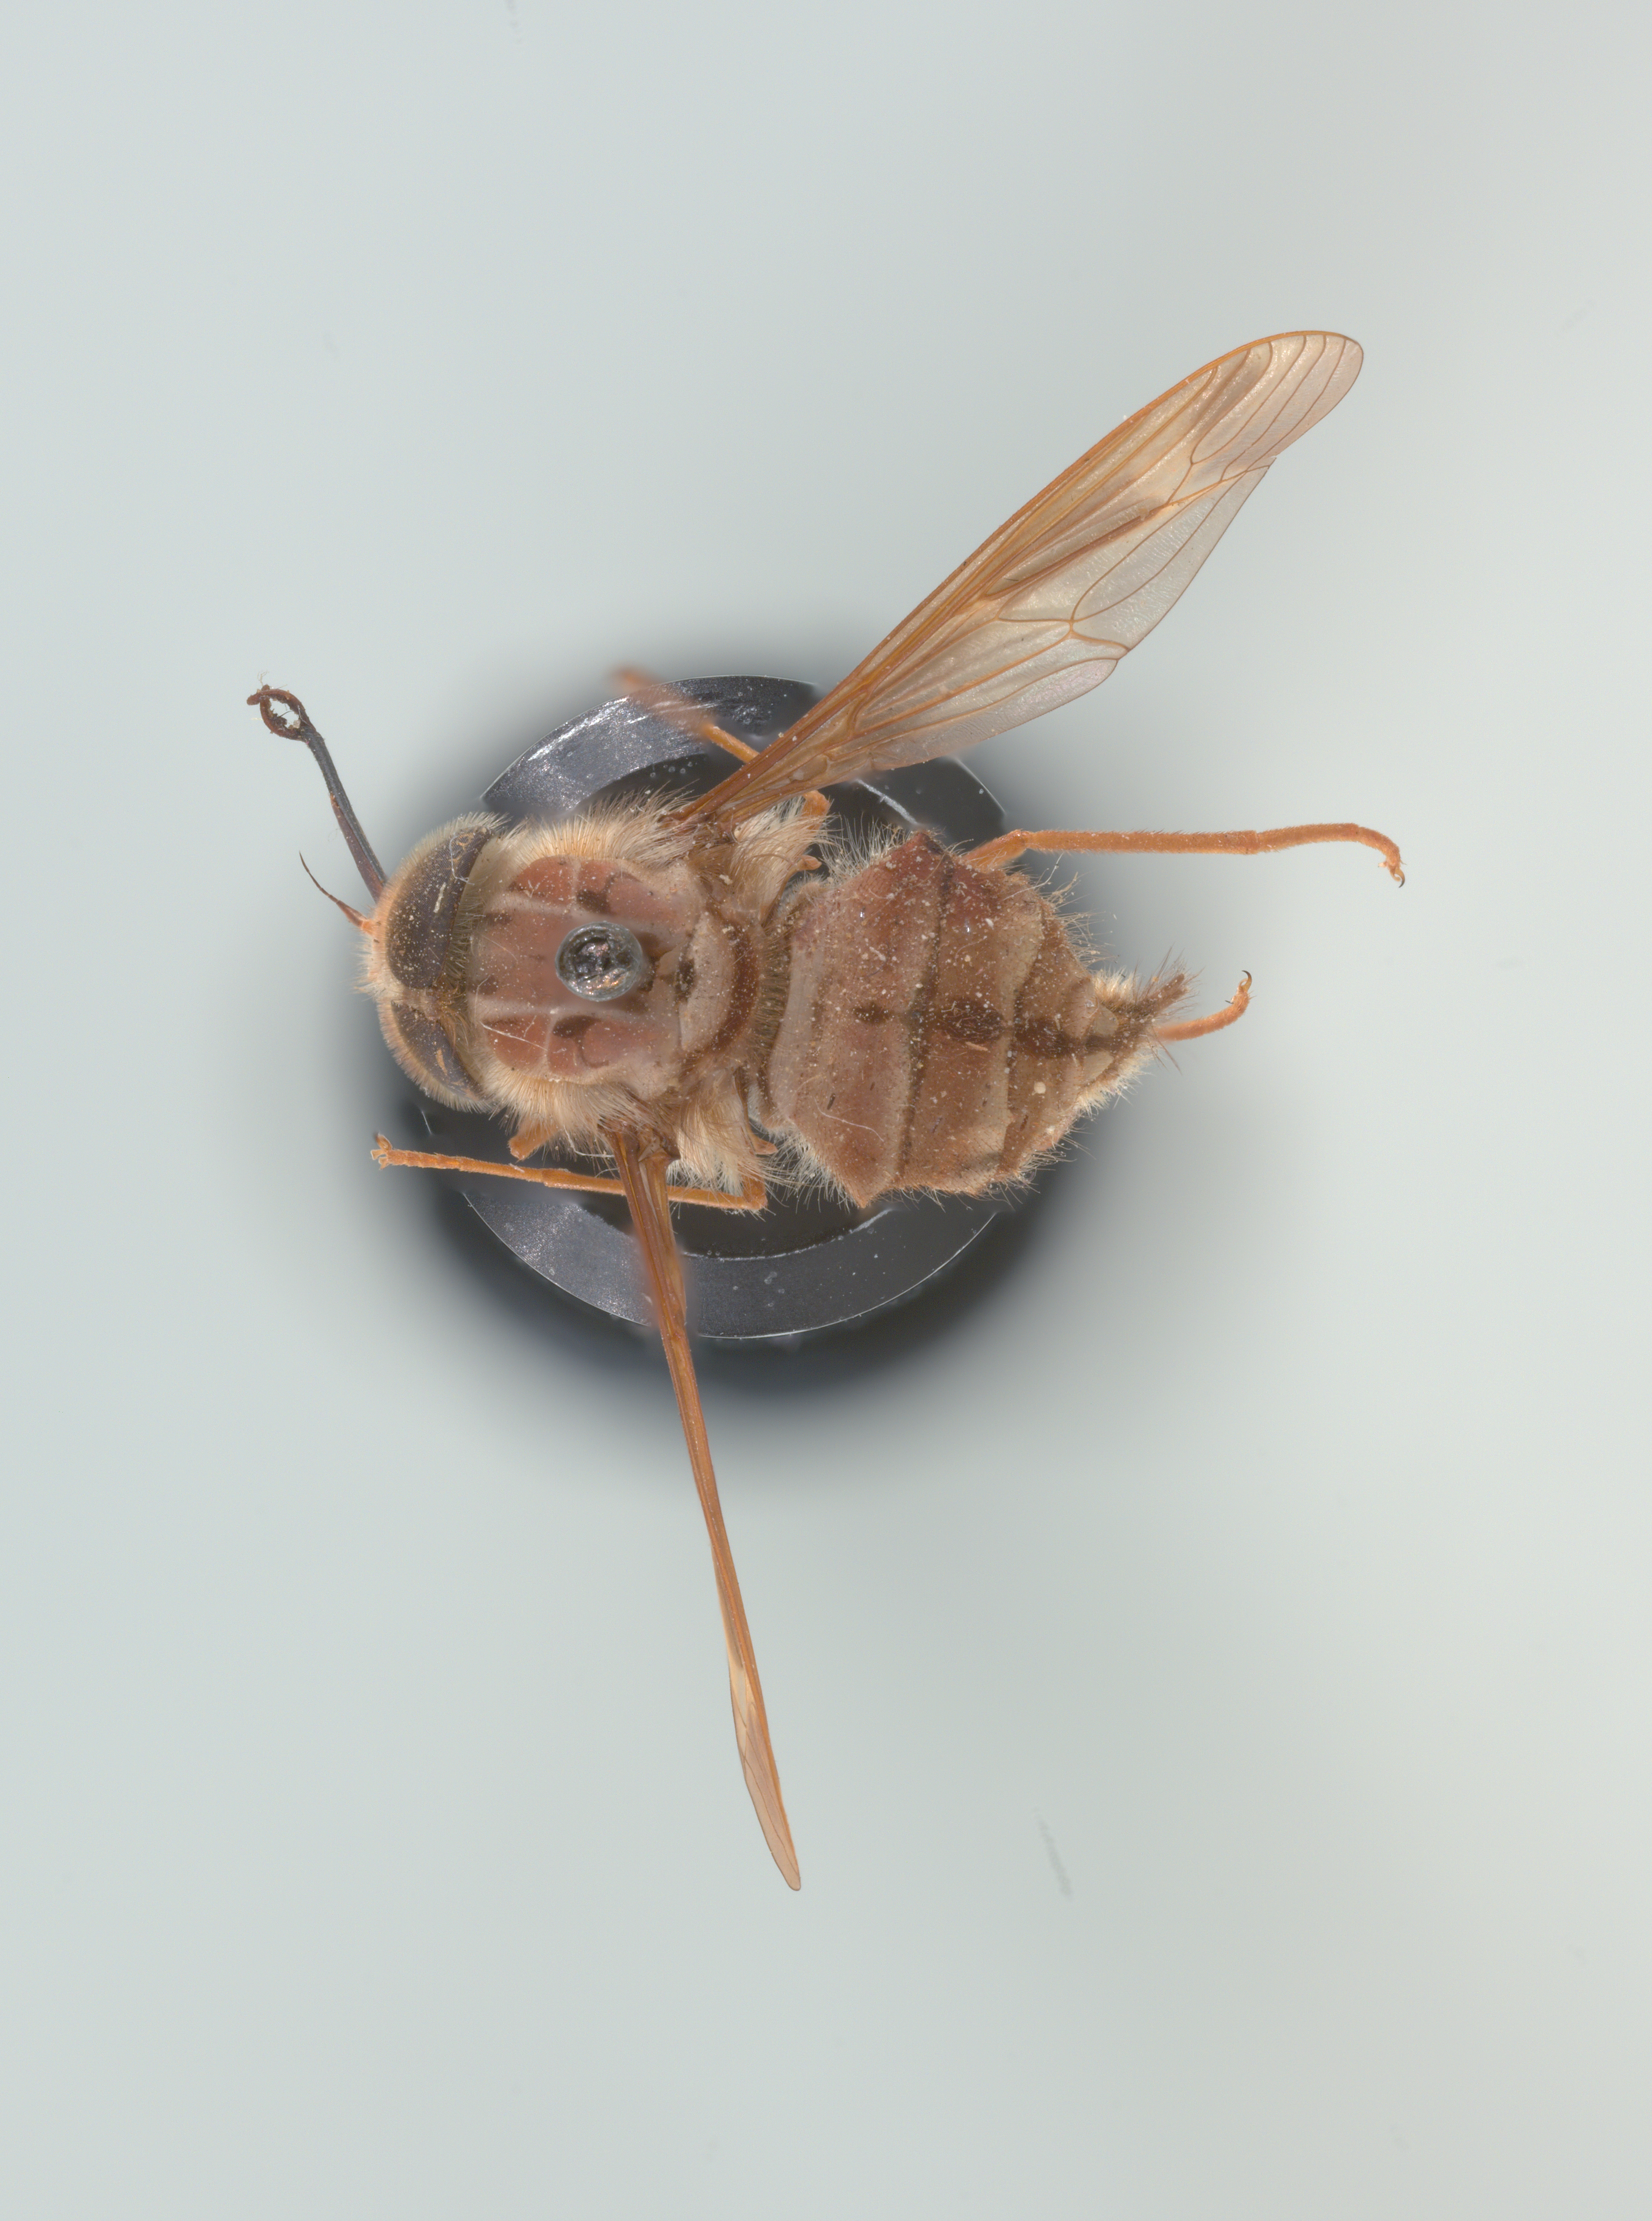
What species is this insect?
Hirmoneura nubipennis (also Trichophthalma nubipennis)
